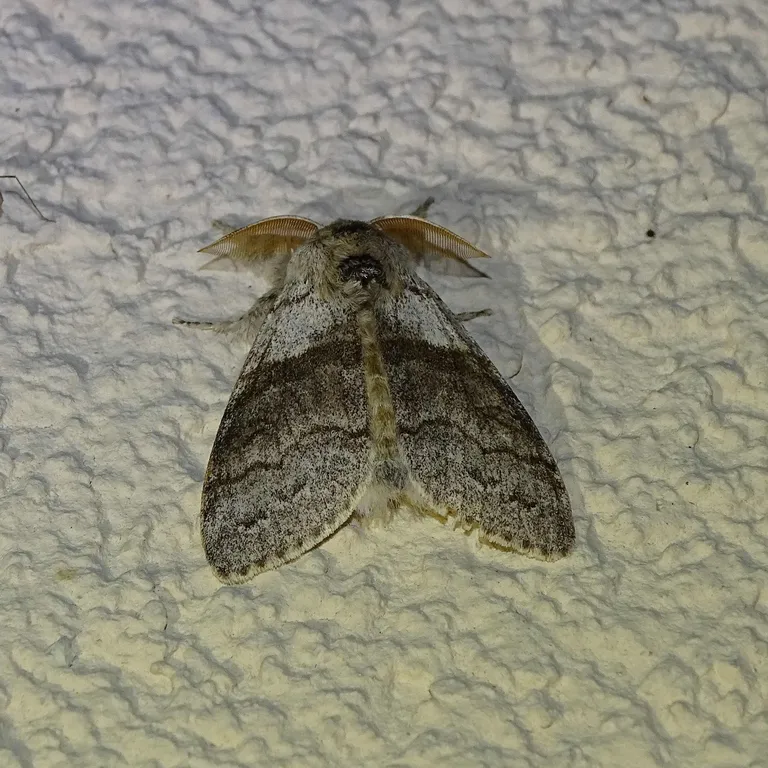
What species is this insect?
Calliteara pudibunda
